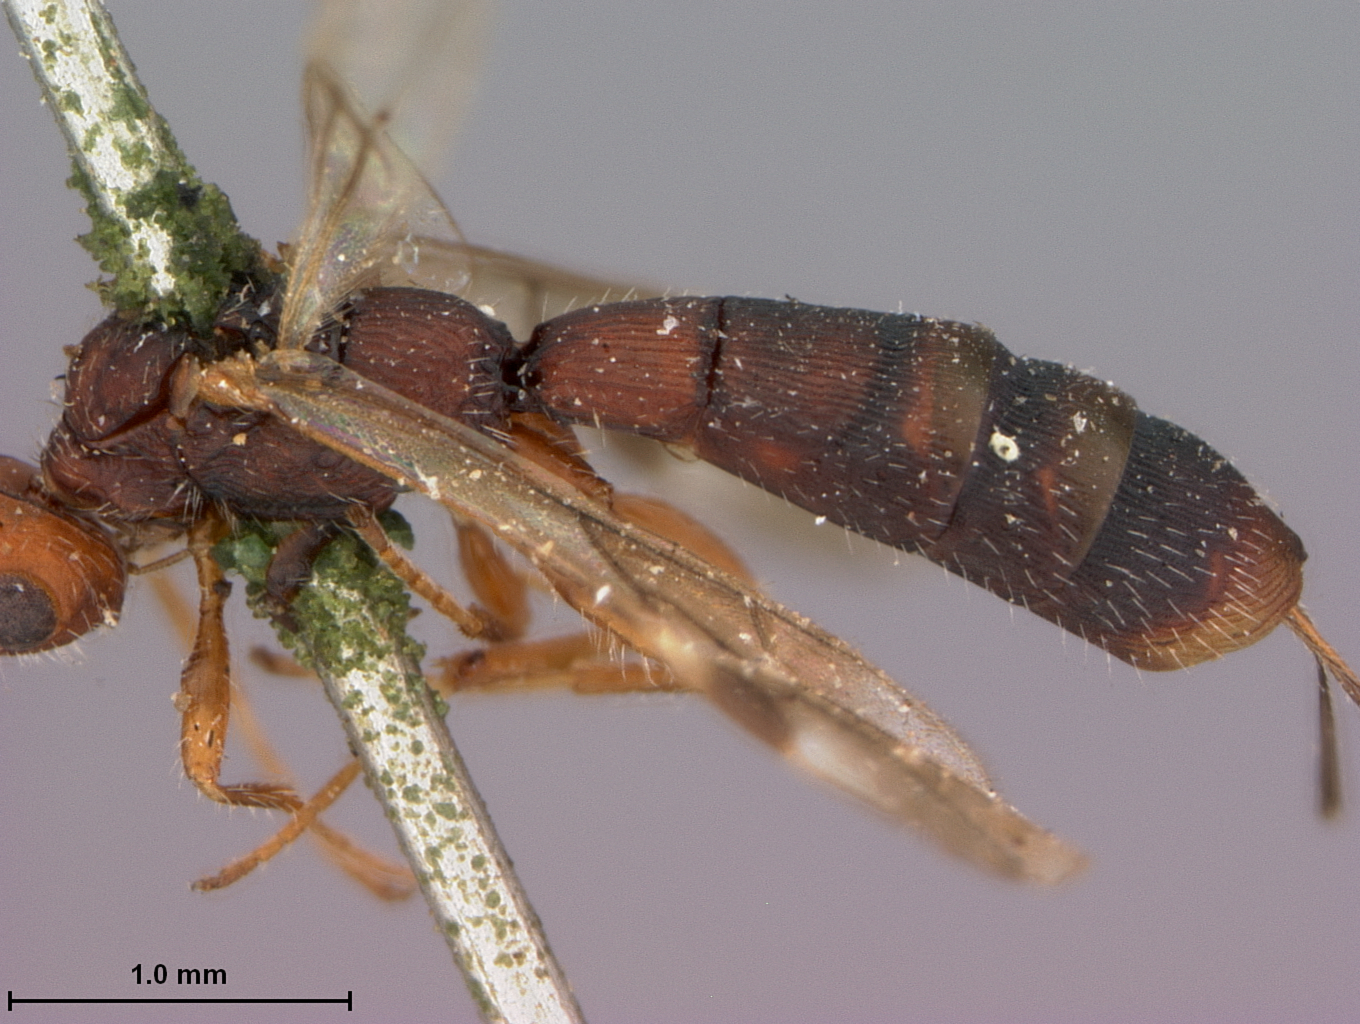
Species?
Homiopterus aciculatus
